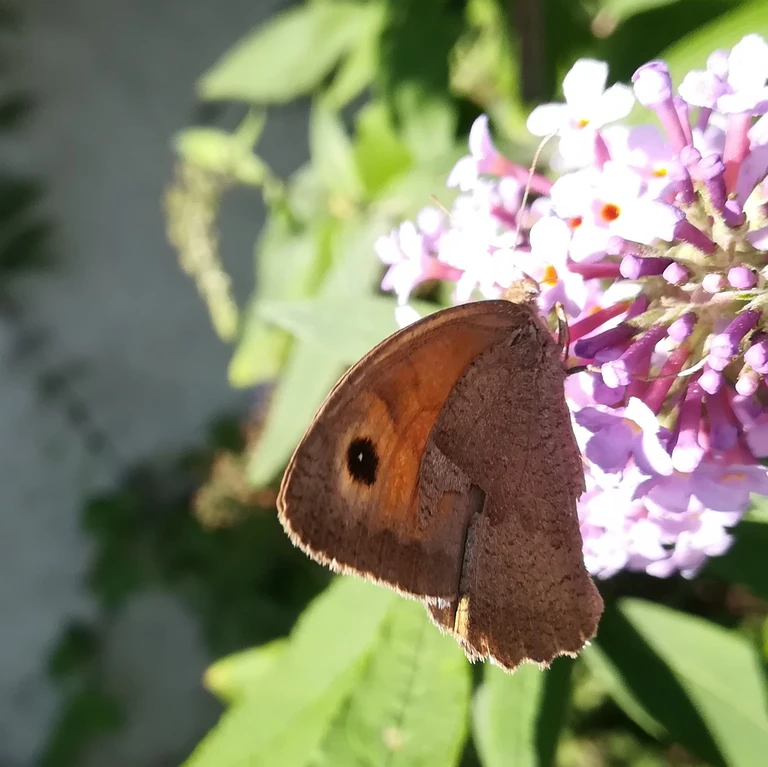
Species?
Maniola jurtina
